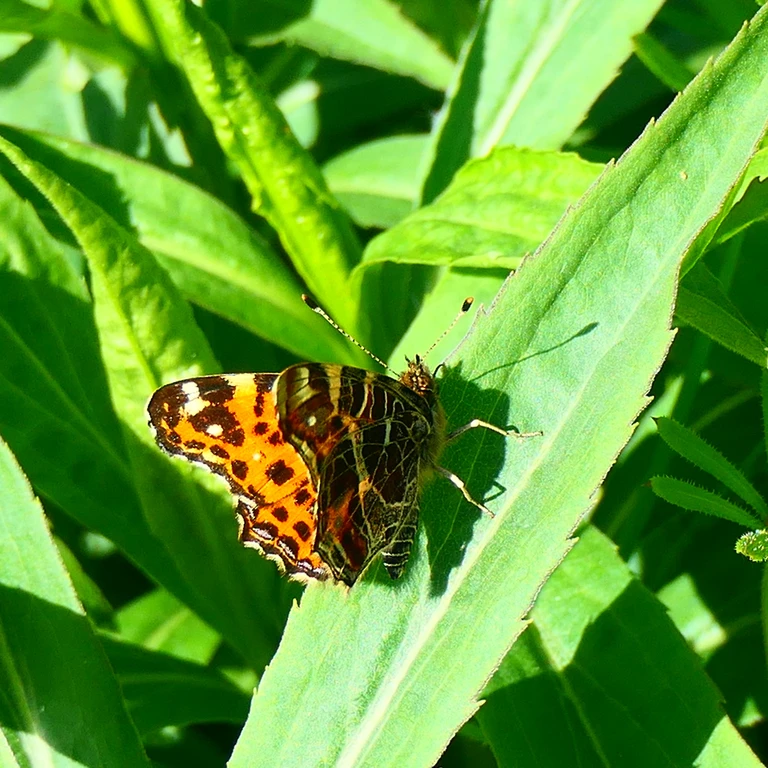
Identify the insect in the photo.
Araschnia levana
